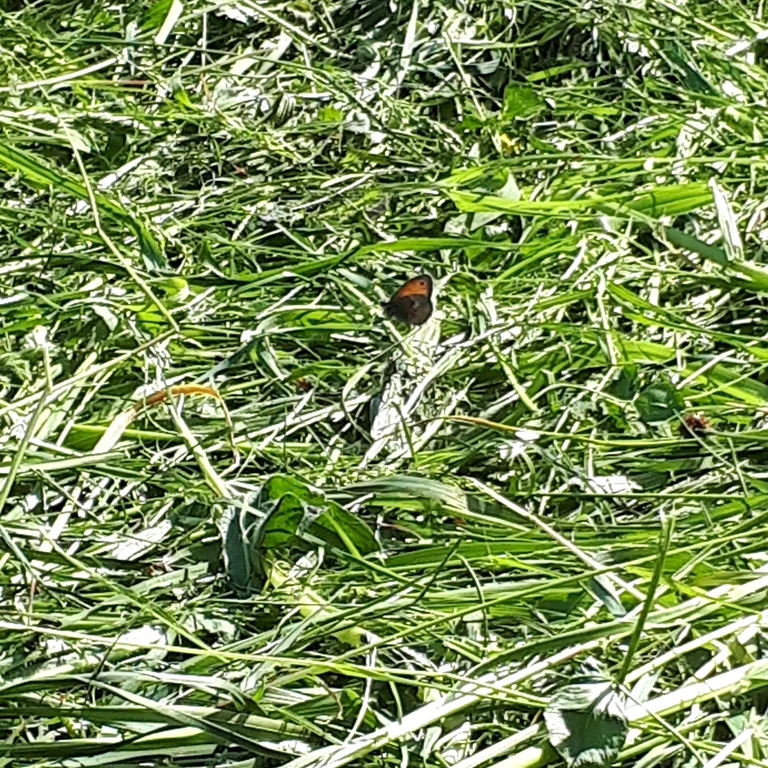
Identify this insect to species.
Coenonympha pamphilus
